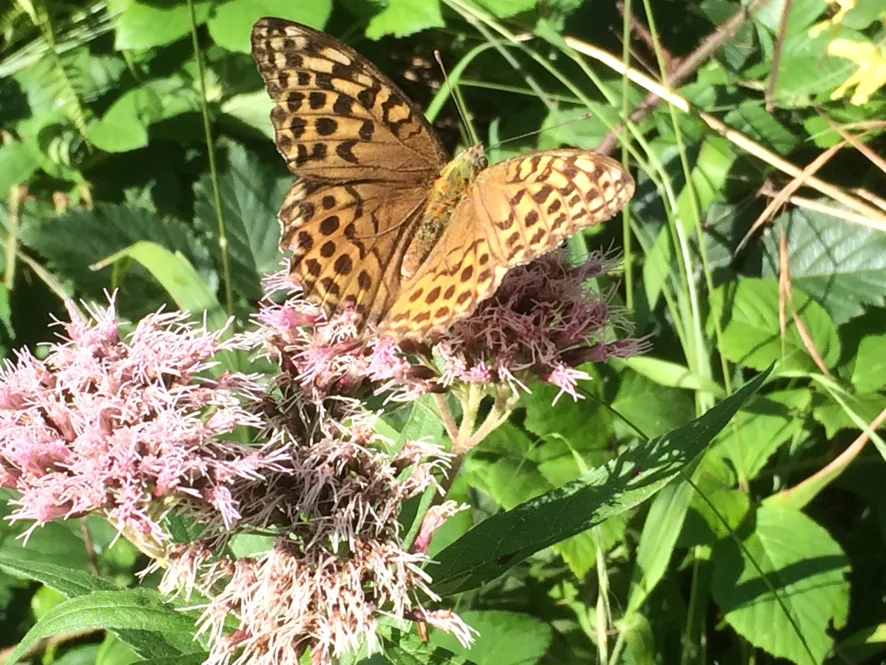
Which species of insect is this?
Argynnis paphia
